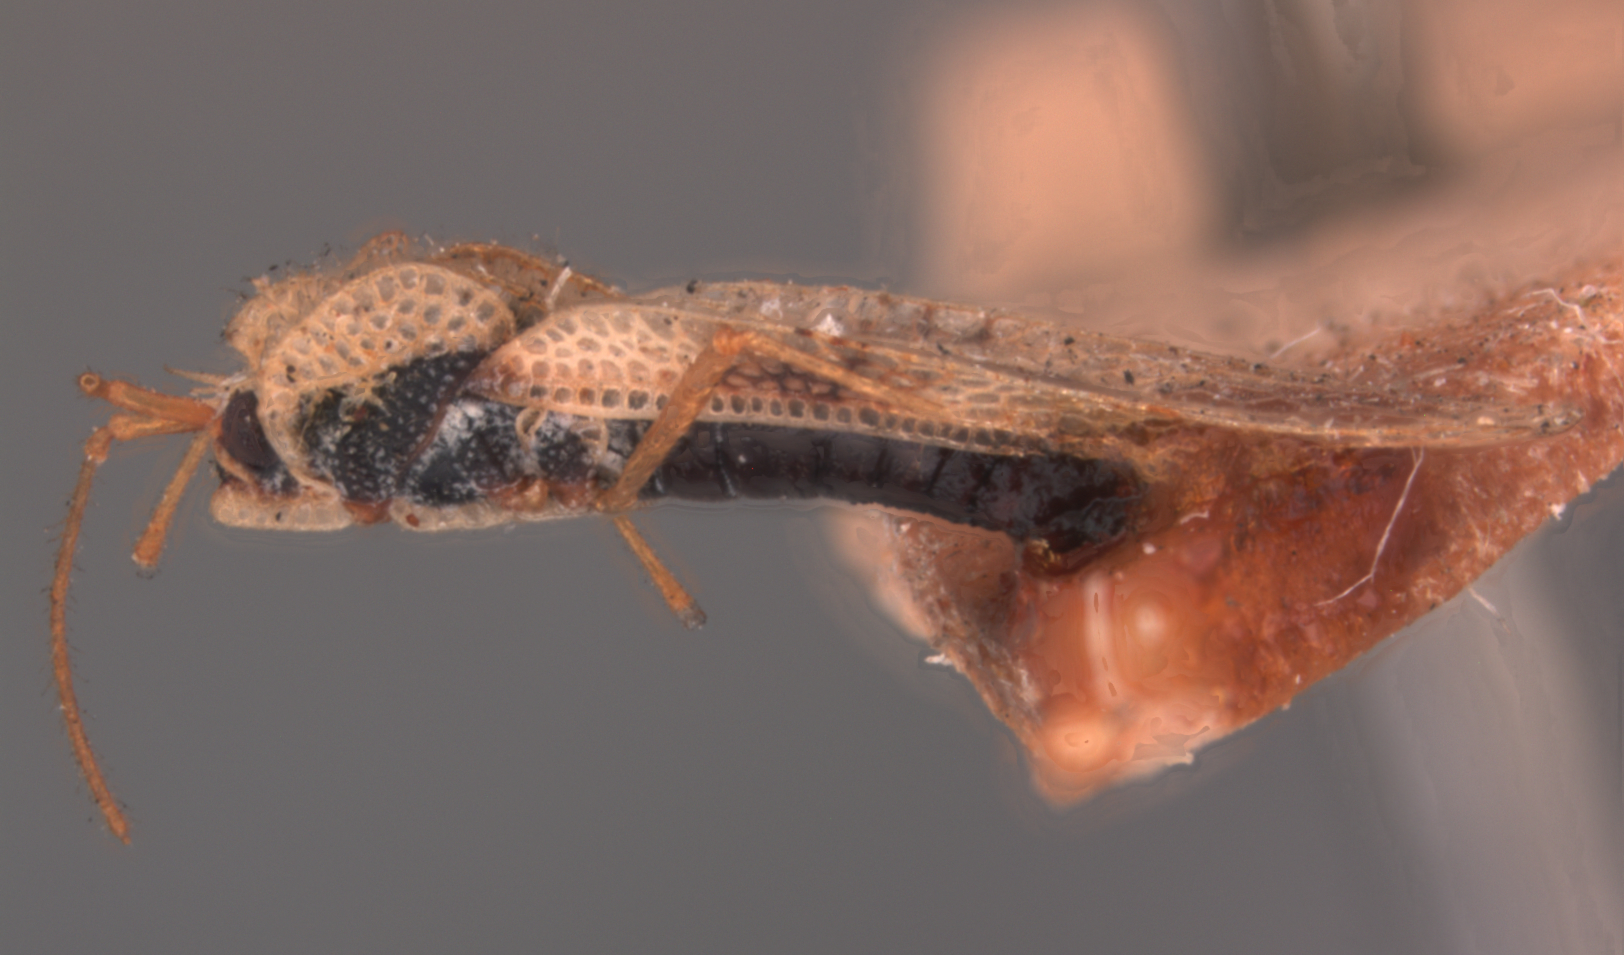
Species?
Tingis tiliae
